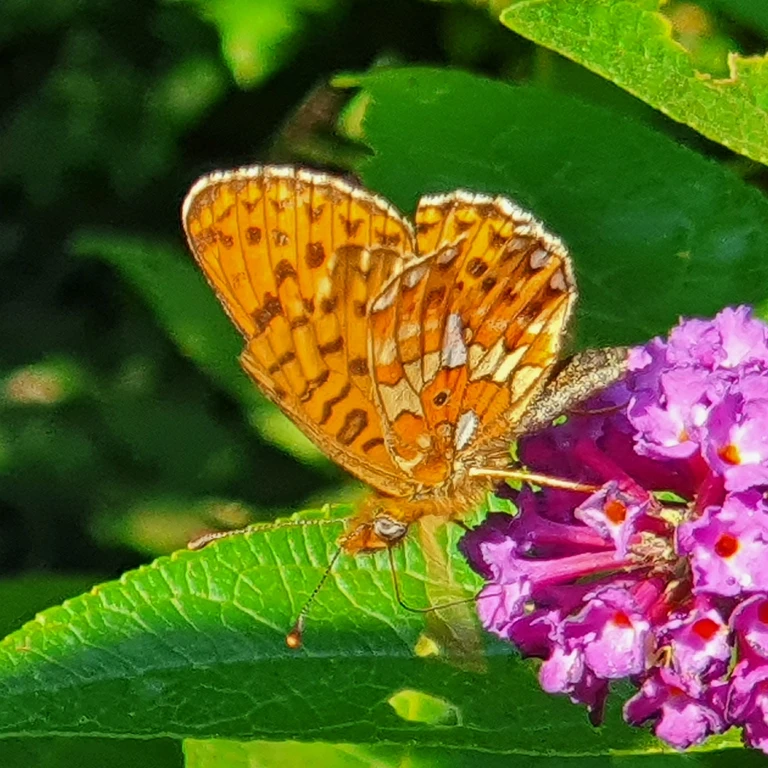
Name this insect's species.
Boloria euphrosyne (also Clossiana euphrosyne)
